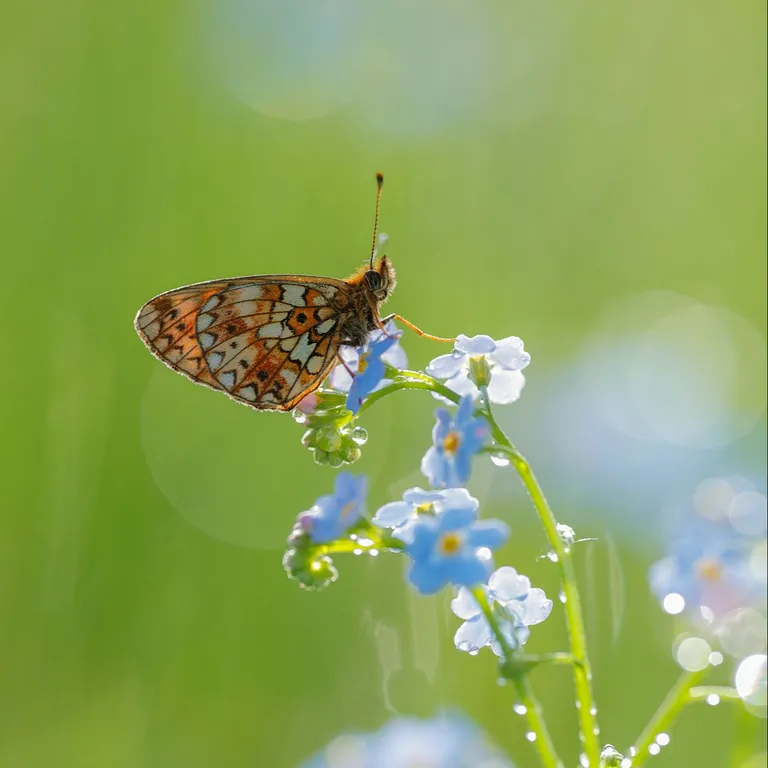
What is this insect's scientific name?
Boloria selene
